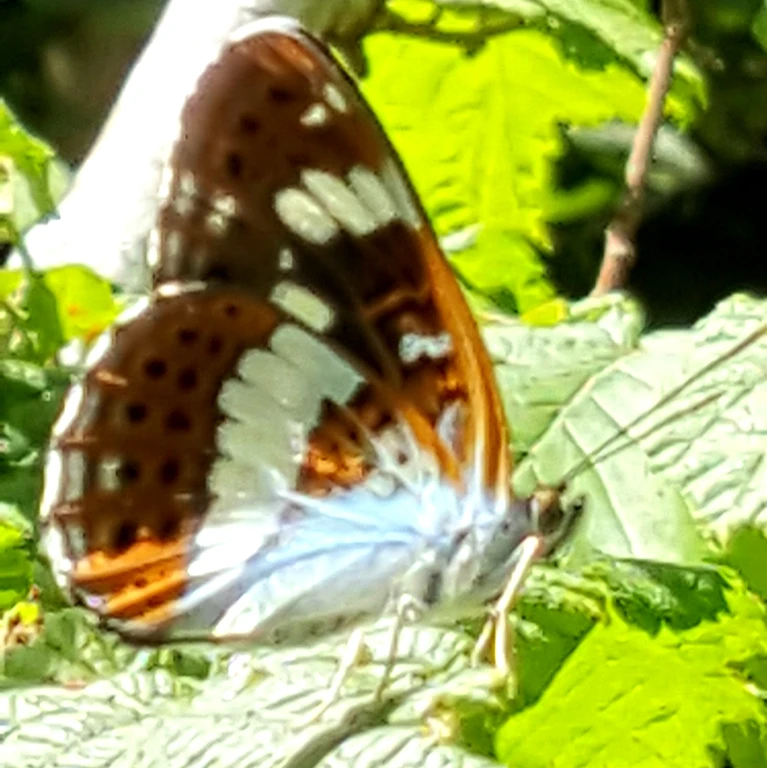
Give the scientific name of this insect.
Limenitis camilla (also Ladoga camilla)
